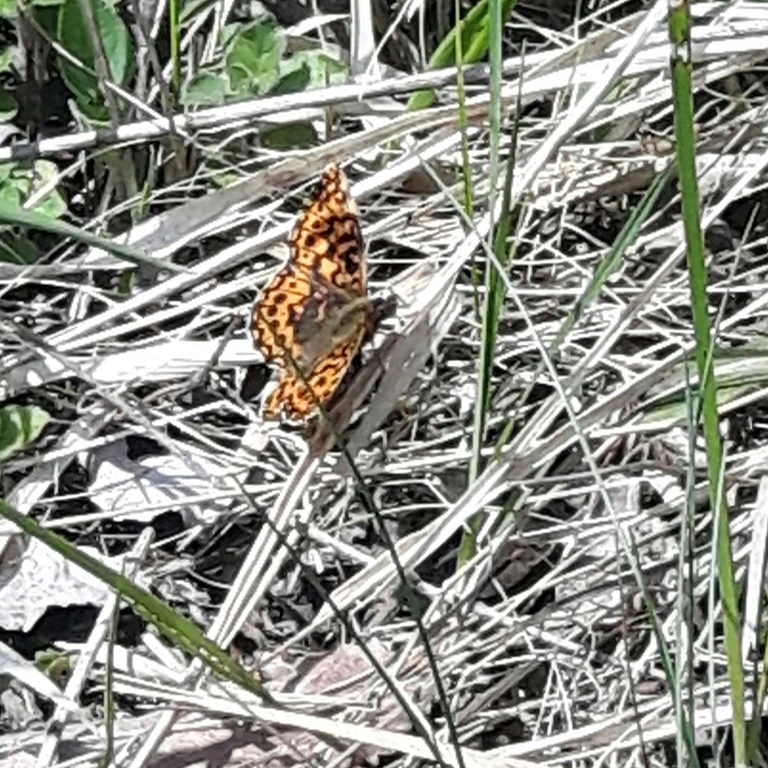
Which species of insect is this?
Boloria dia
